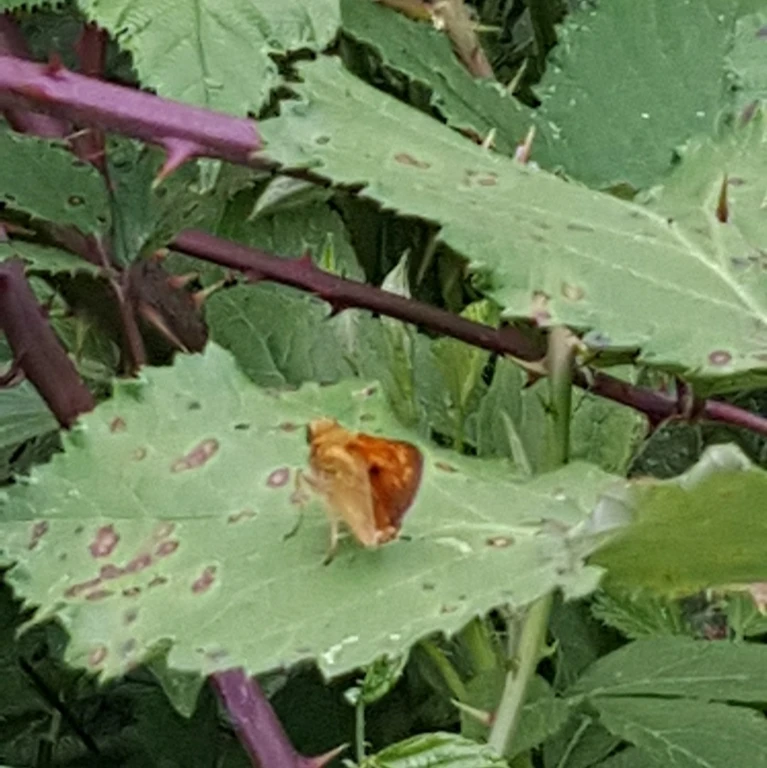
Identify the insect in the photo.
Ochlodes sylvanus (also Ochlodes venata)
